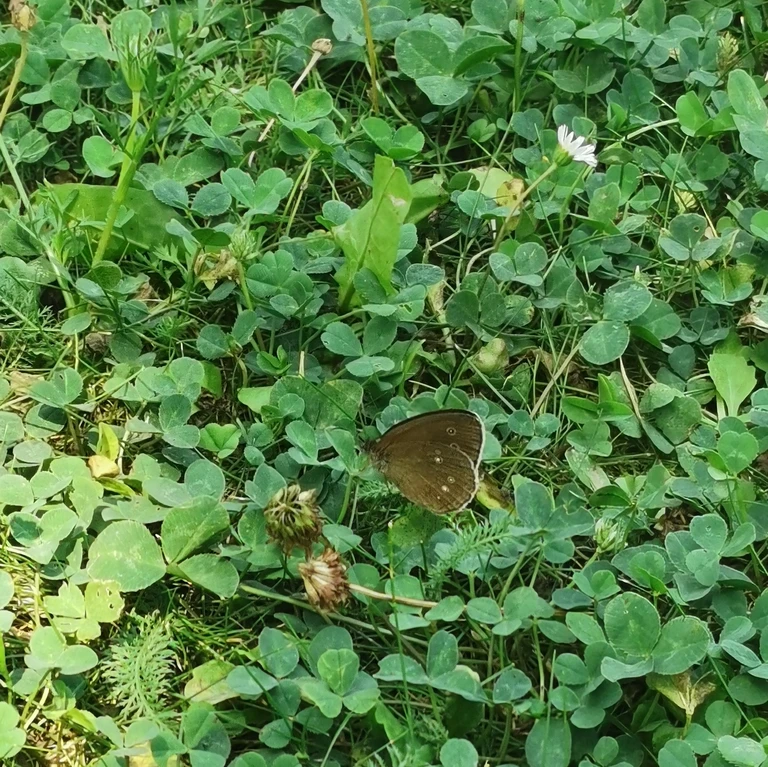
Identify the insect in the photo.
Aphantopus hyperantus
